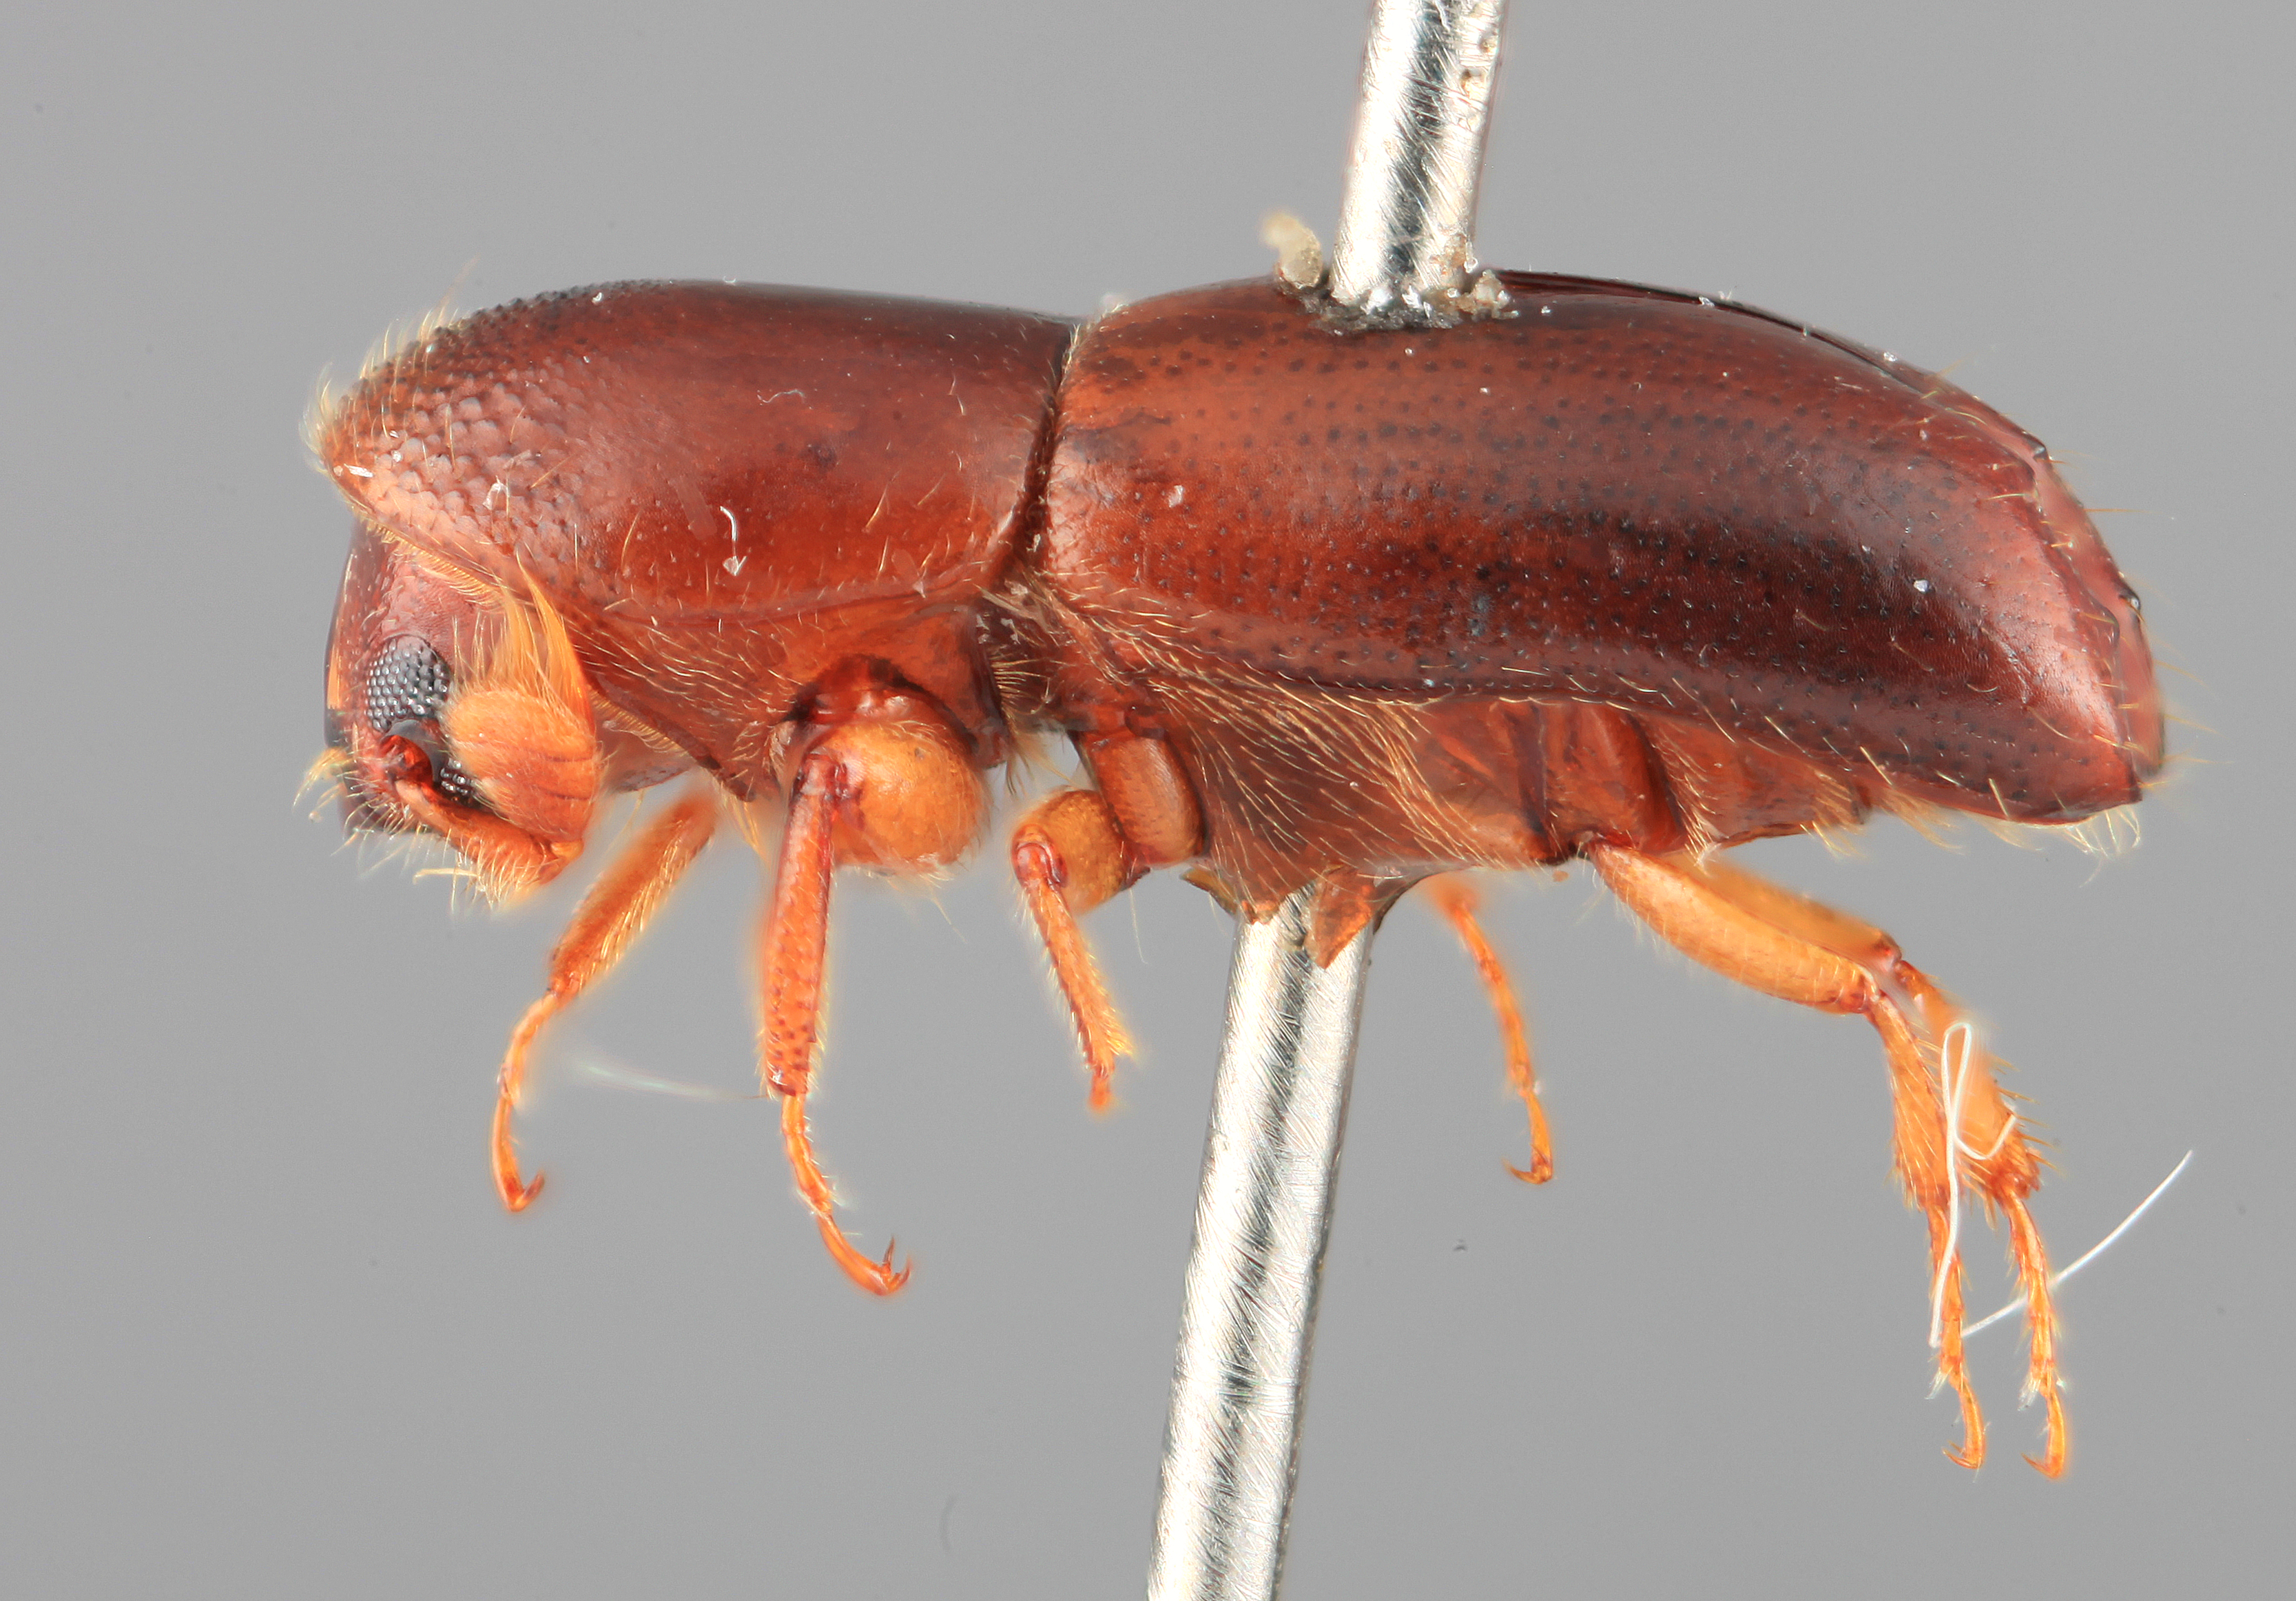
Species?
Monarthrum subcarinatum
